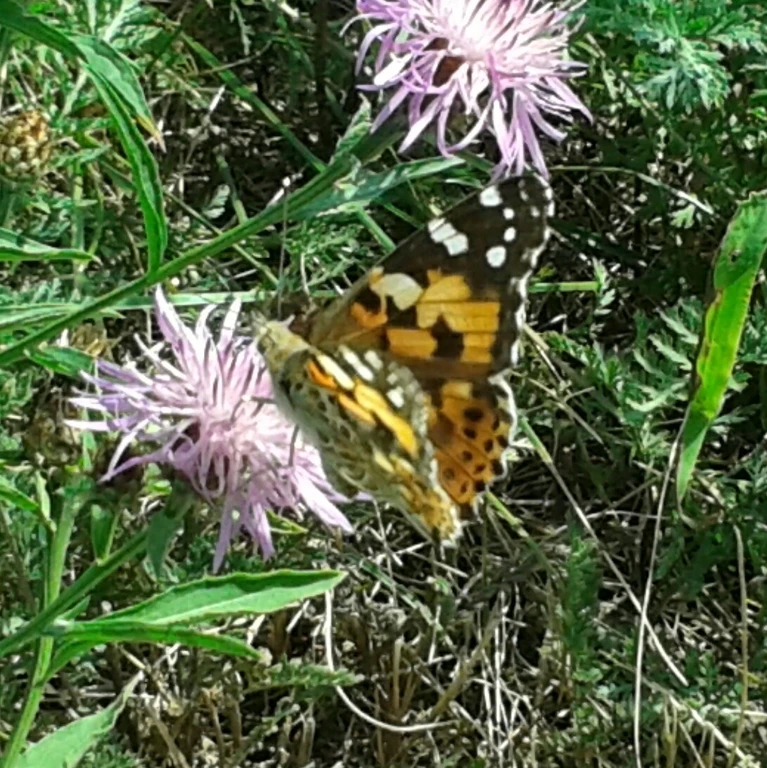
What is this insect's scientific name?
Vanessa cardui
